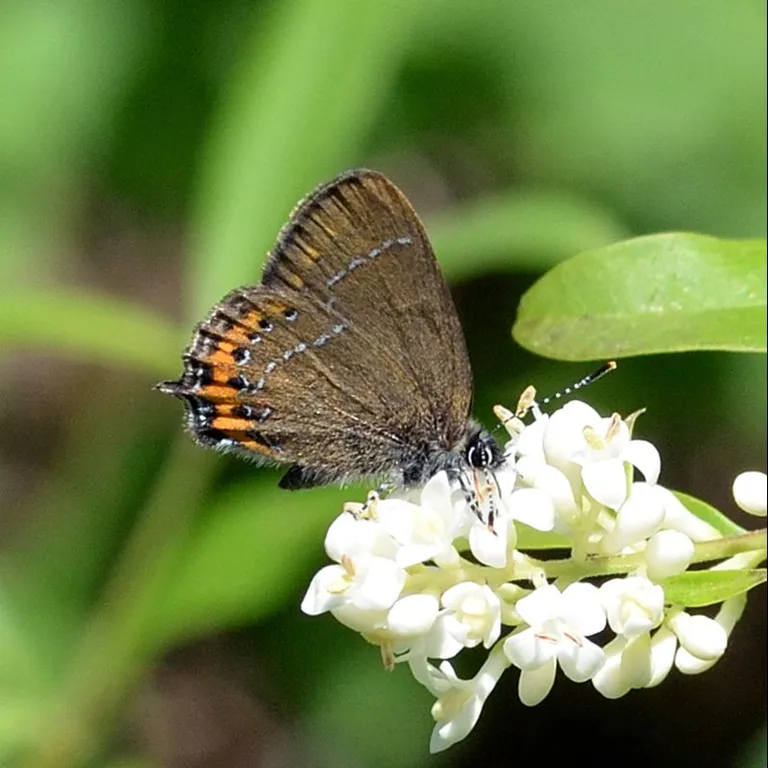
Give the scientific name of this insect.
Satyrium pruni (also Fixsenia pruni)
